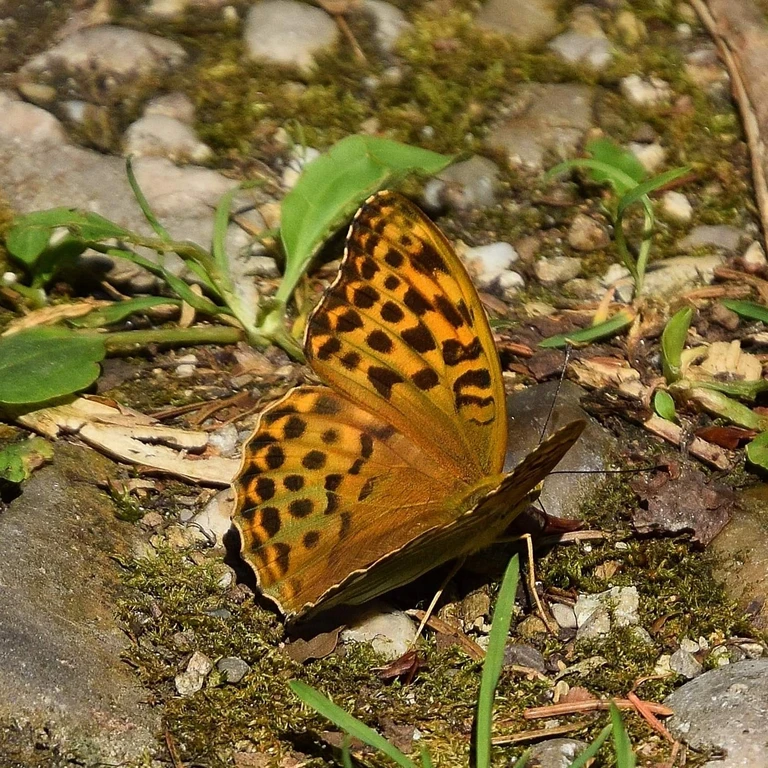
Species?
Argynnis paphia
